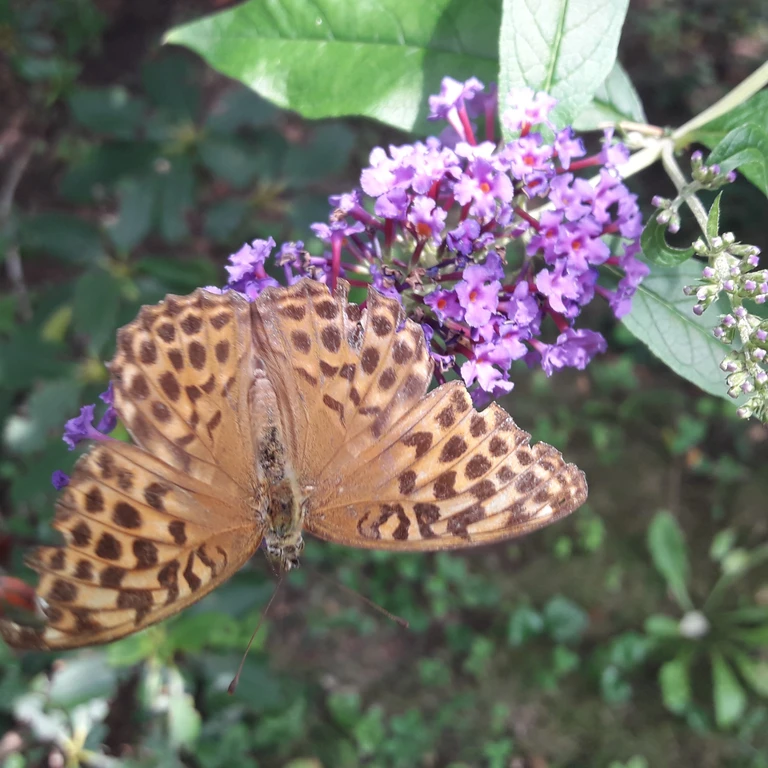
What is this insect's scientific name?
Argynnis paphia
